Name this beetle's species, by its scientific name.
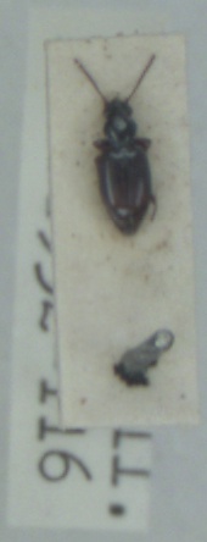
Bembidion normannum
